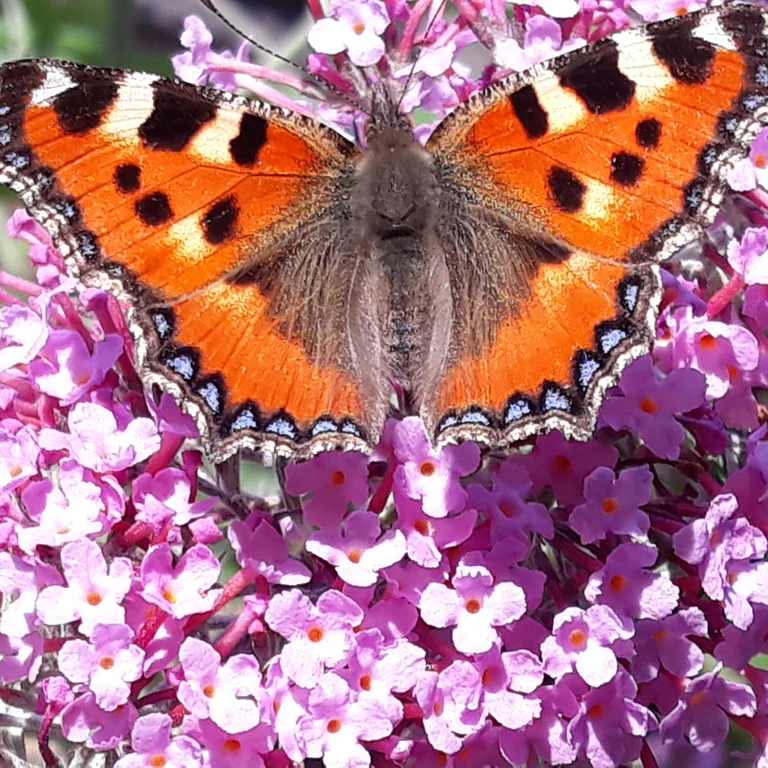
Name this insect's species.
Aglais urticae
